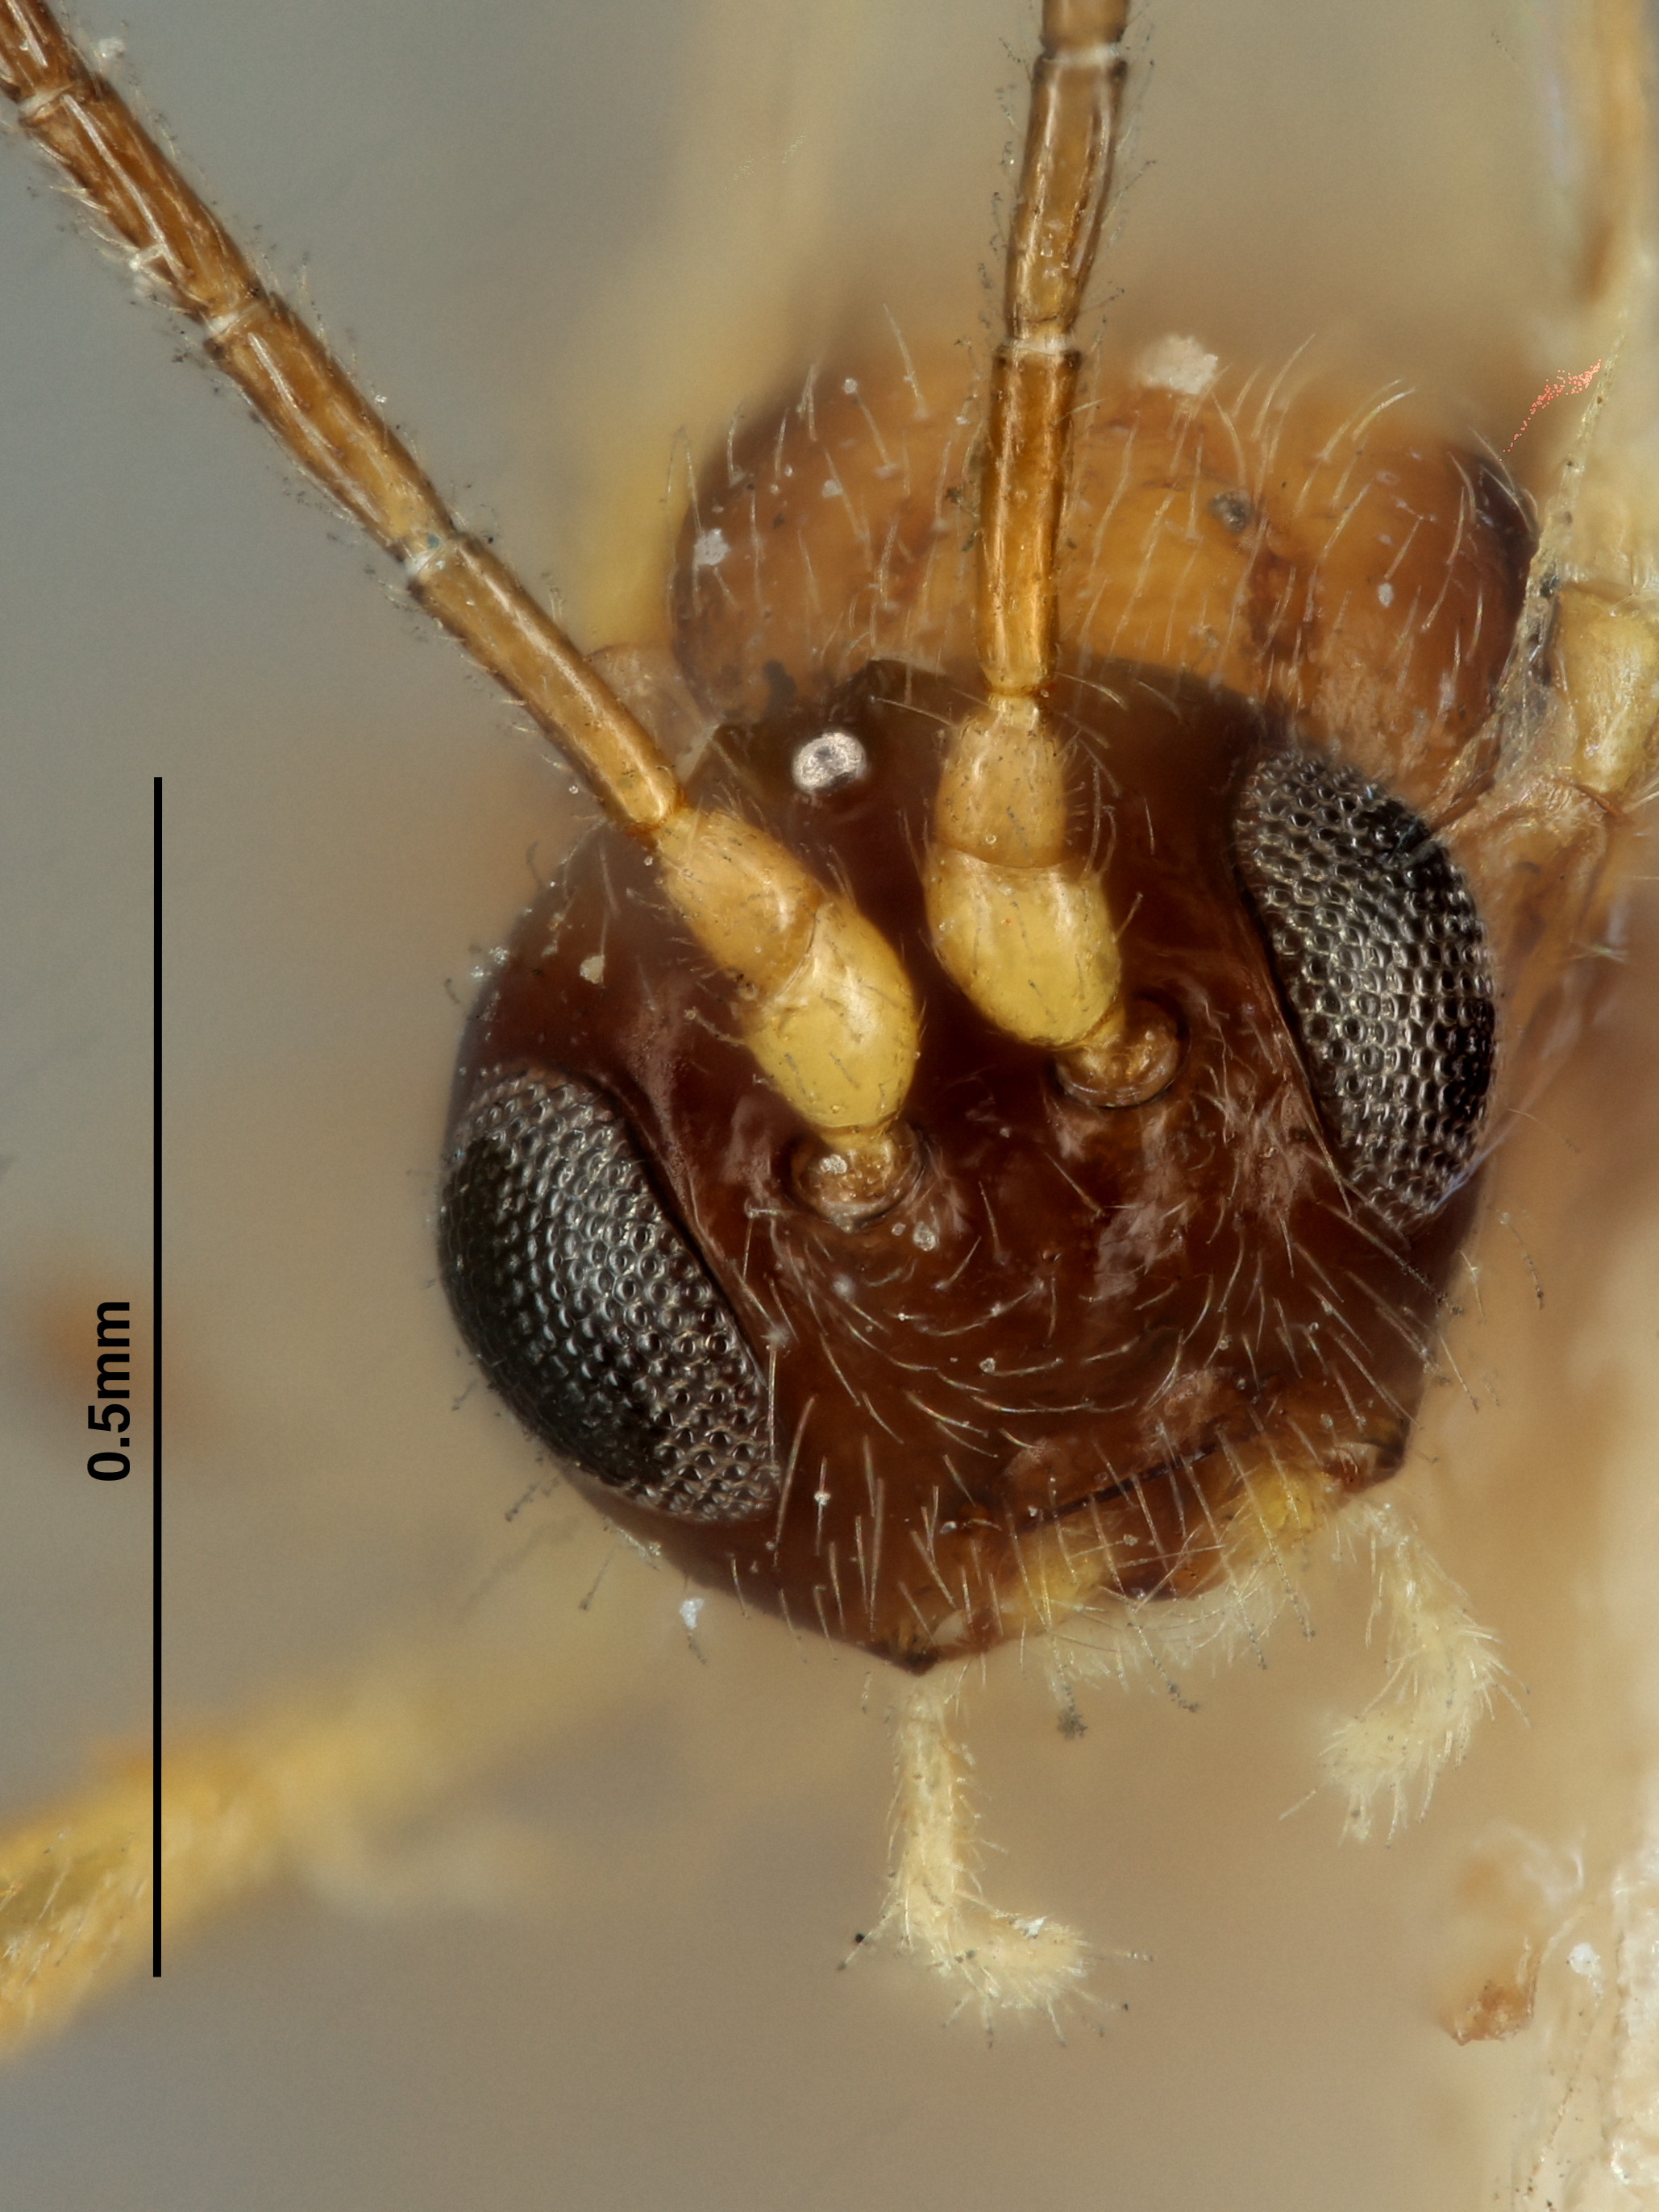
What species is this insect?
Rhyssalus loxoteniae
